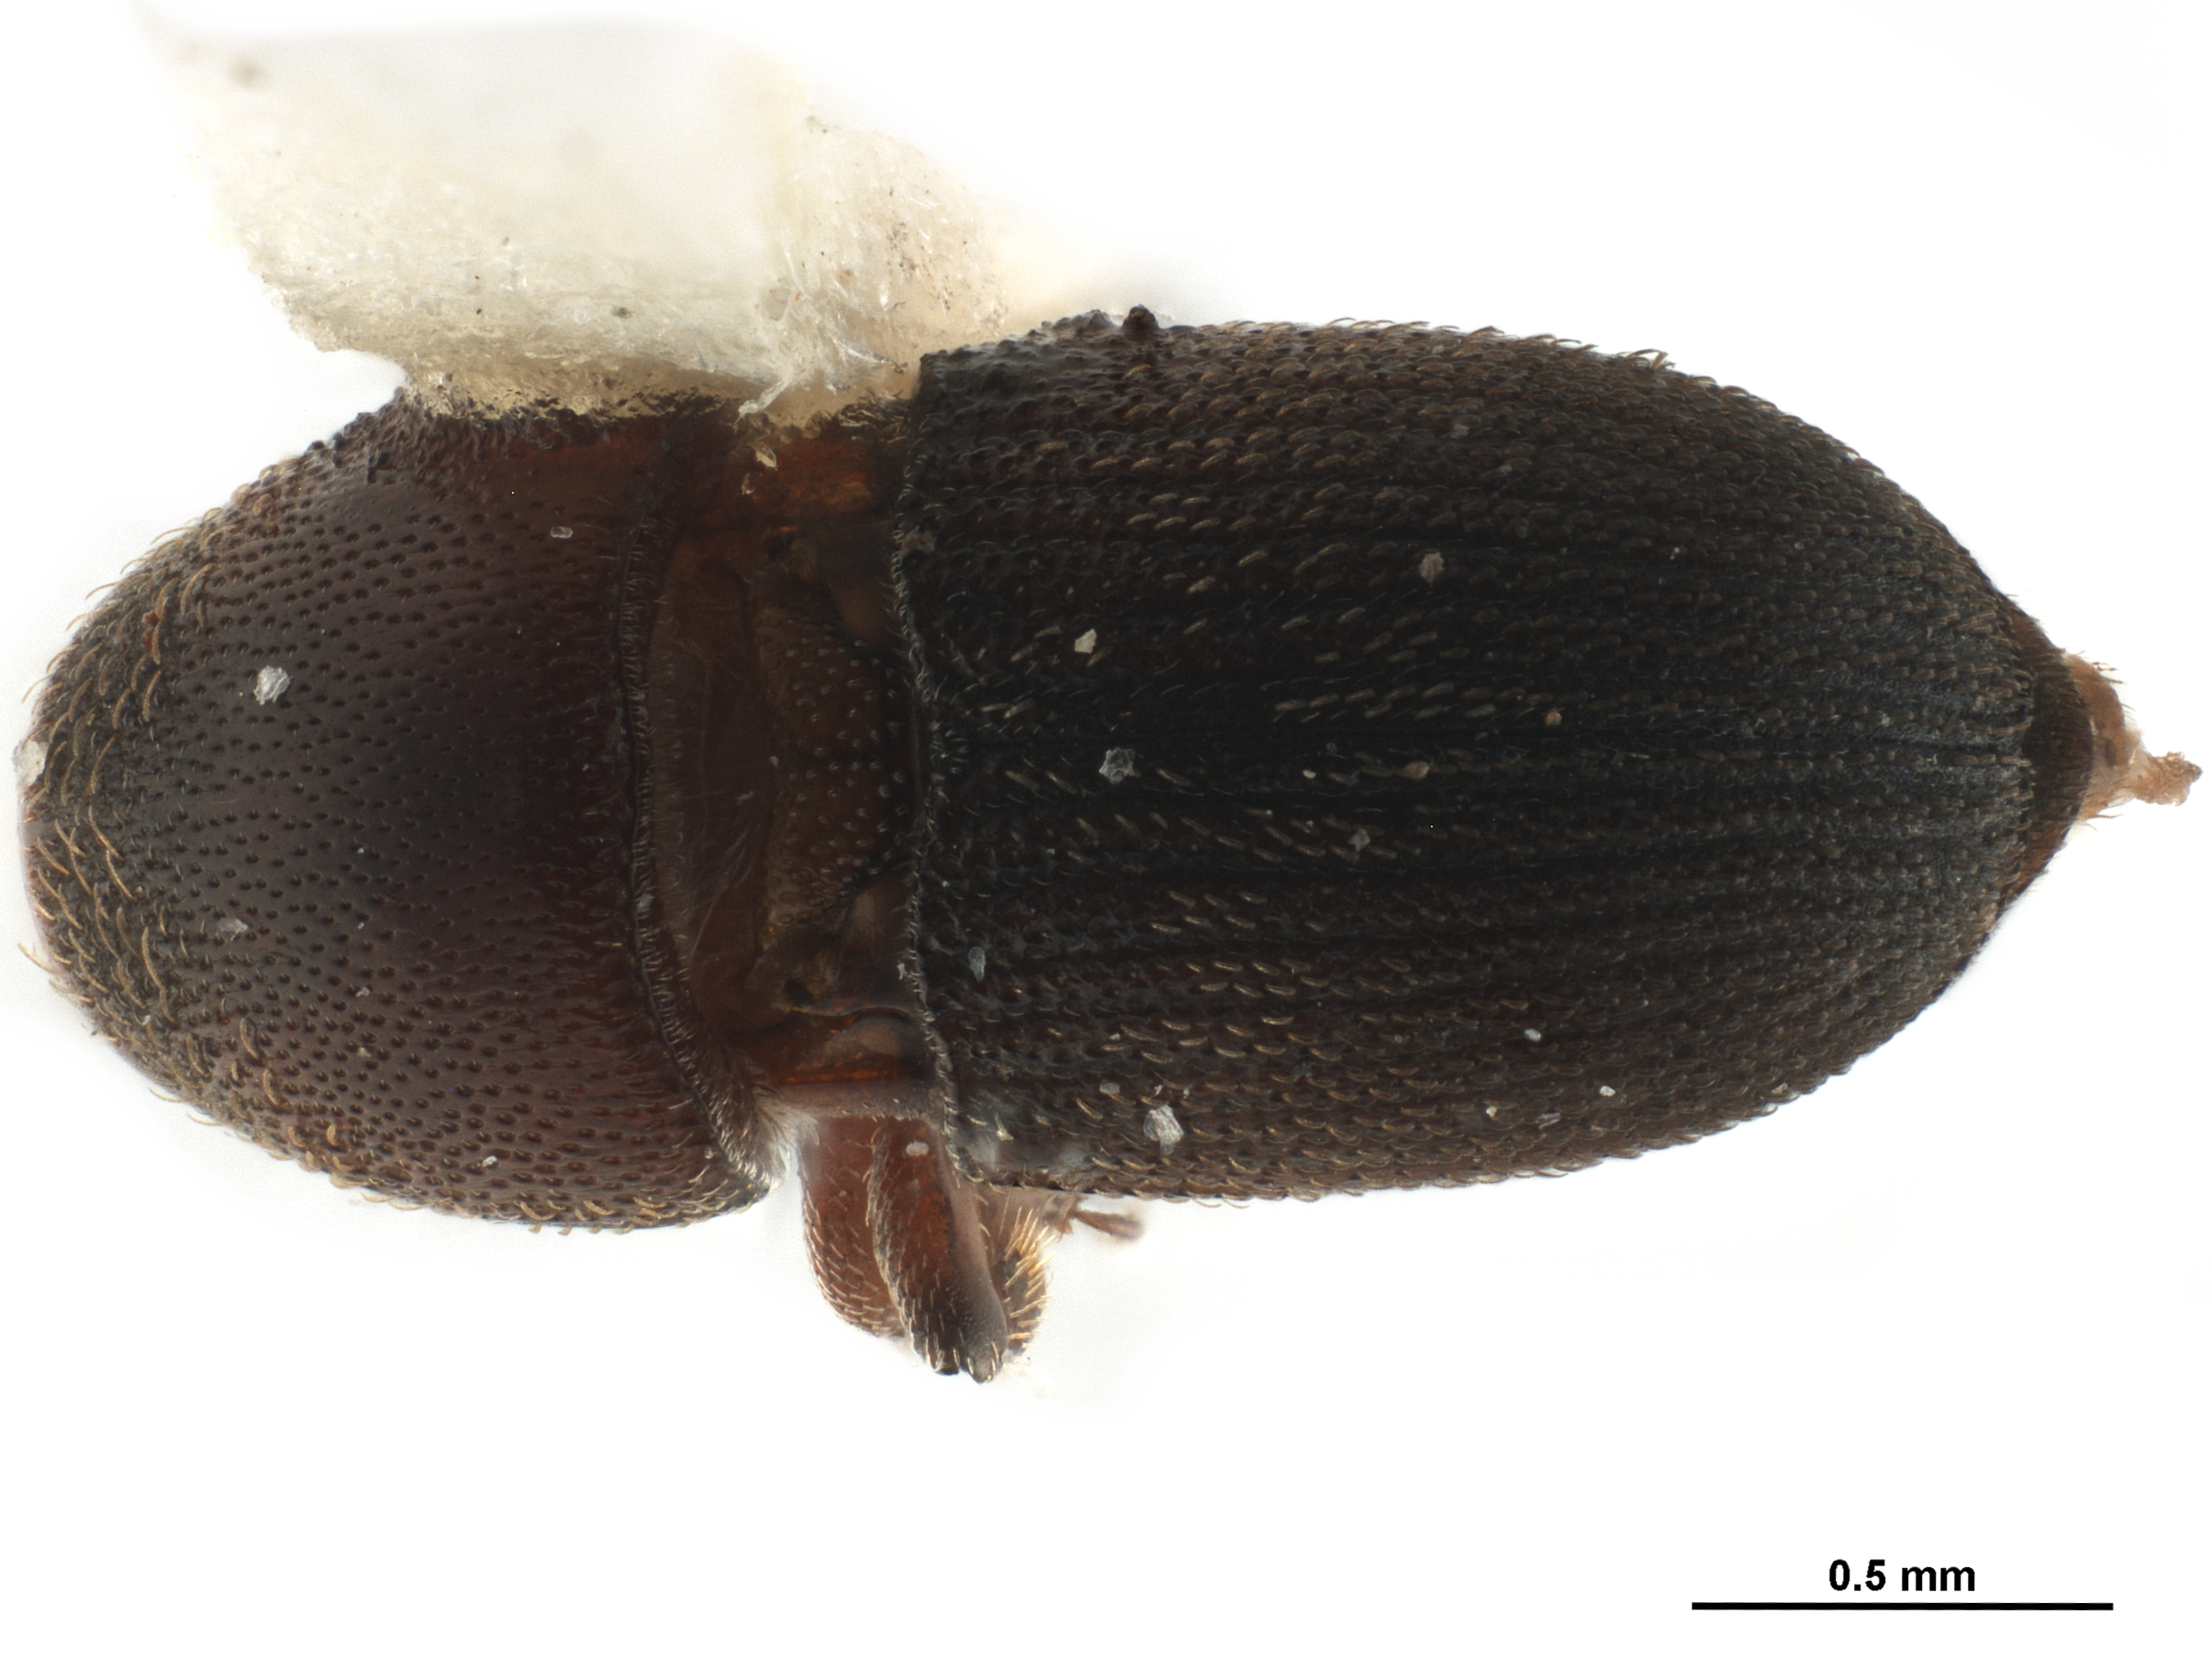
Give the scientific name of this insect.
Cnemonyx protivorus
